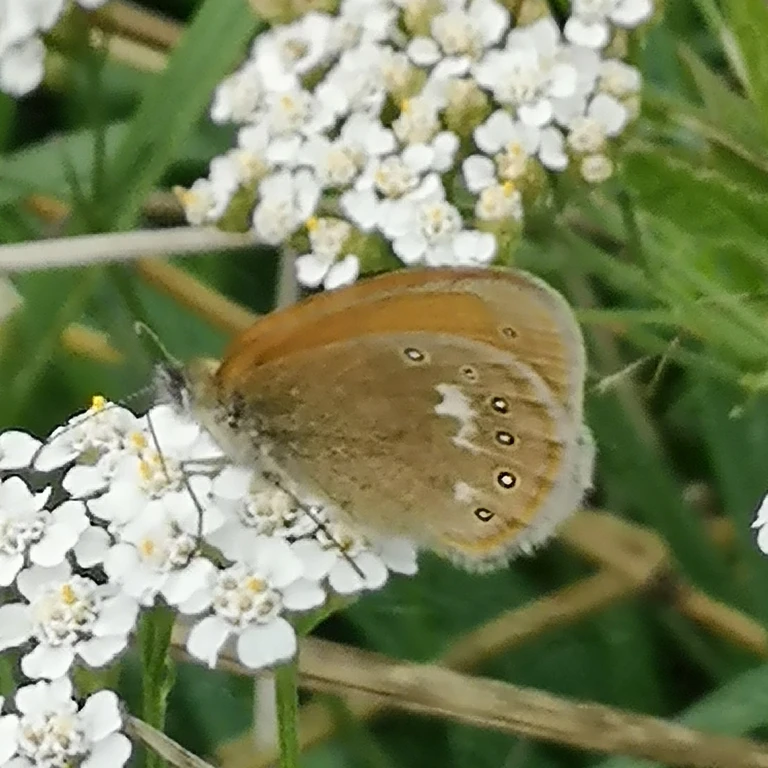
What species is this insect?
Coenonympha glycerion (also Coenonympha iphis)
